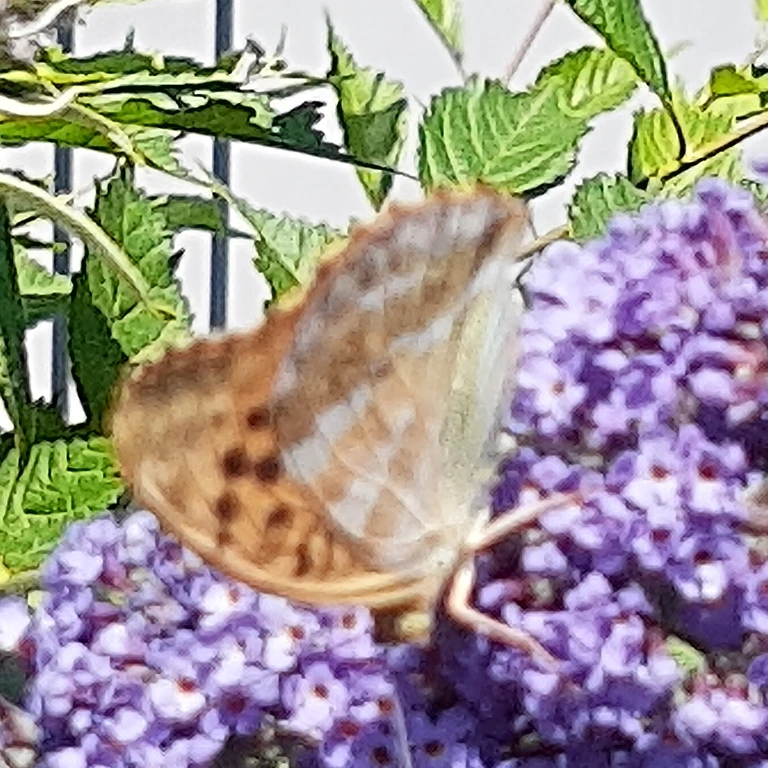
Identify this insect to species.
Argynnis paphia
